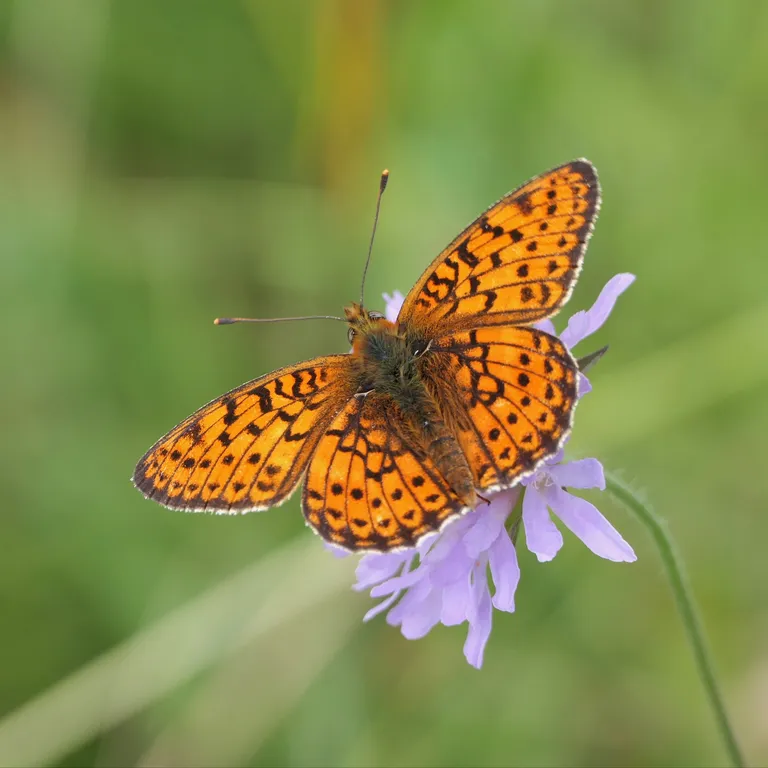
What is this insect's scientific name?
Brenthis hecate
